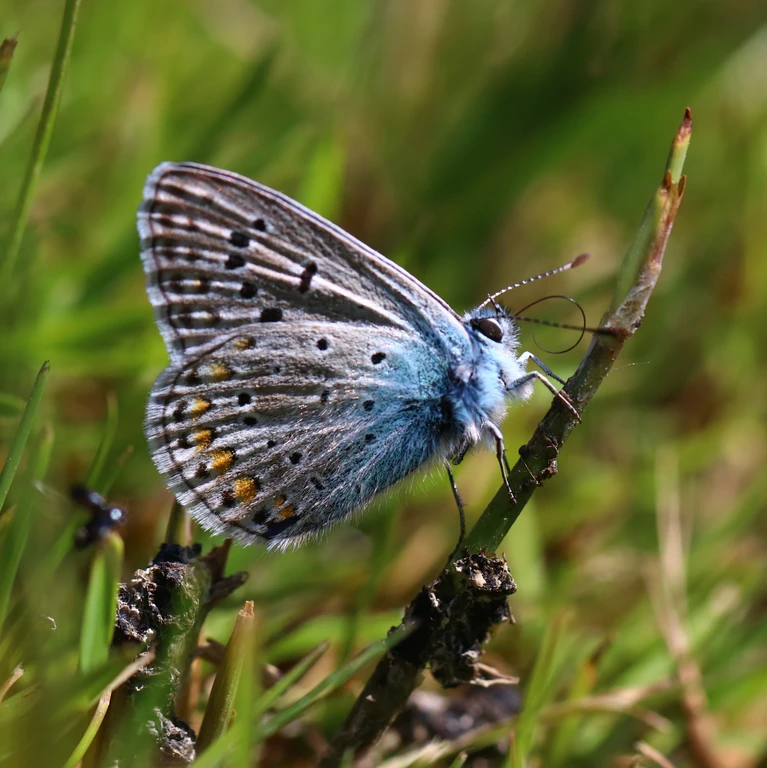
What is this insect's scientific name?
Polyommatus icarus
